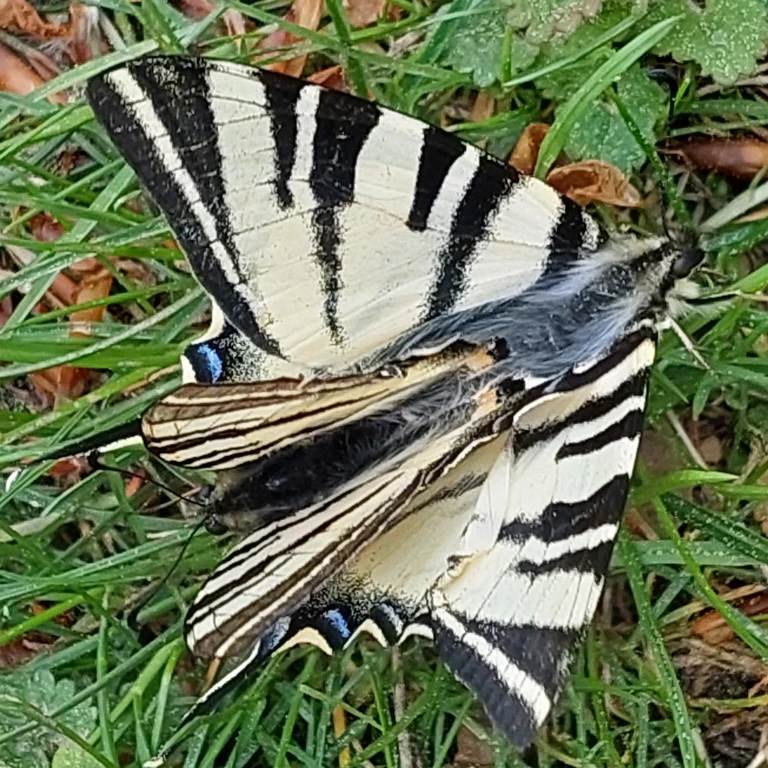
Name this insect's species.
Iphiclides podalirius
